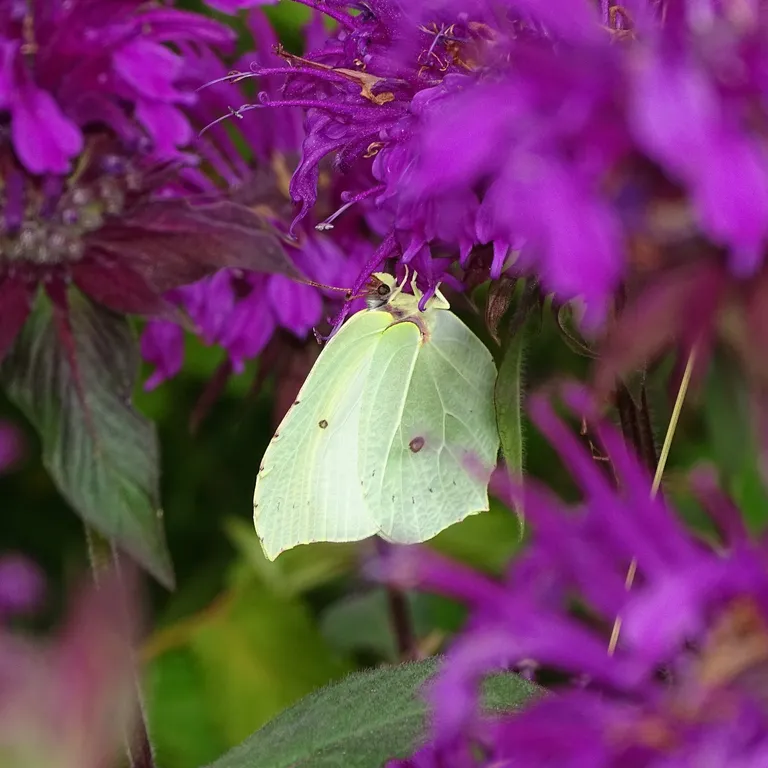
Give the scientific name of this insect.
Gonepteryx rhamni
